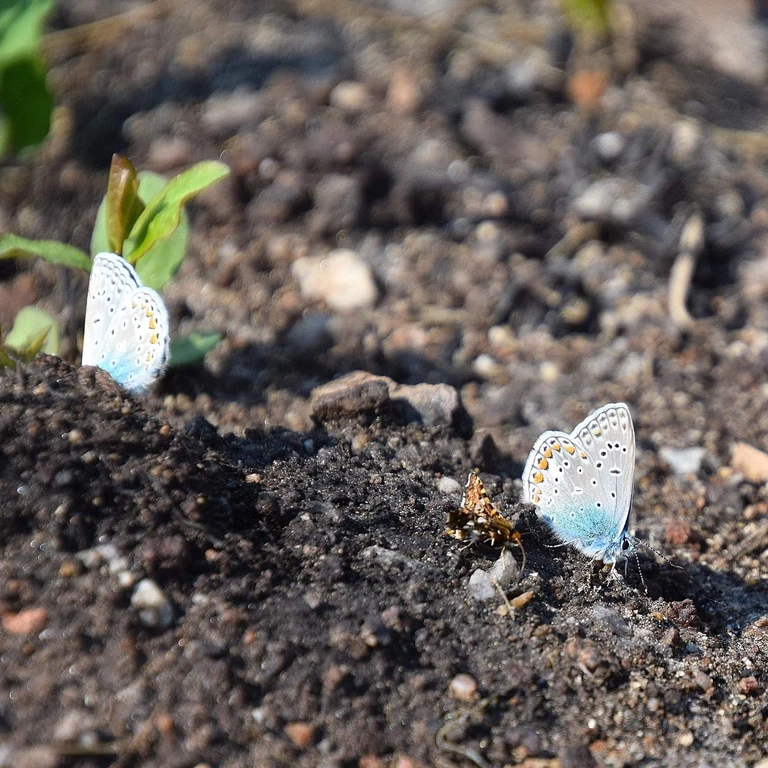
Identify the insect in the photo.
Polyommatus icarus
